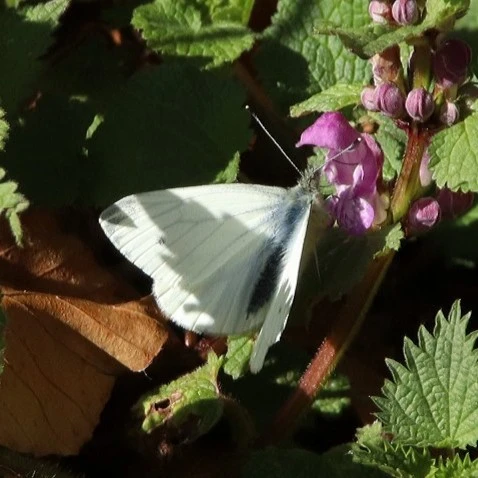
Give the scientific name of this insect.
Pieris napi
